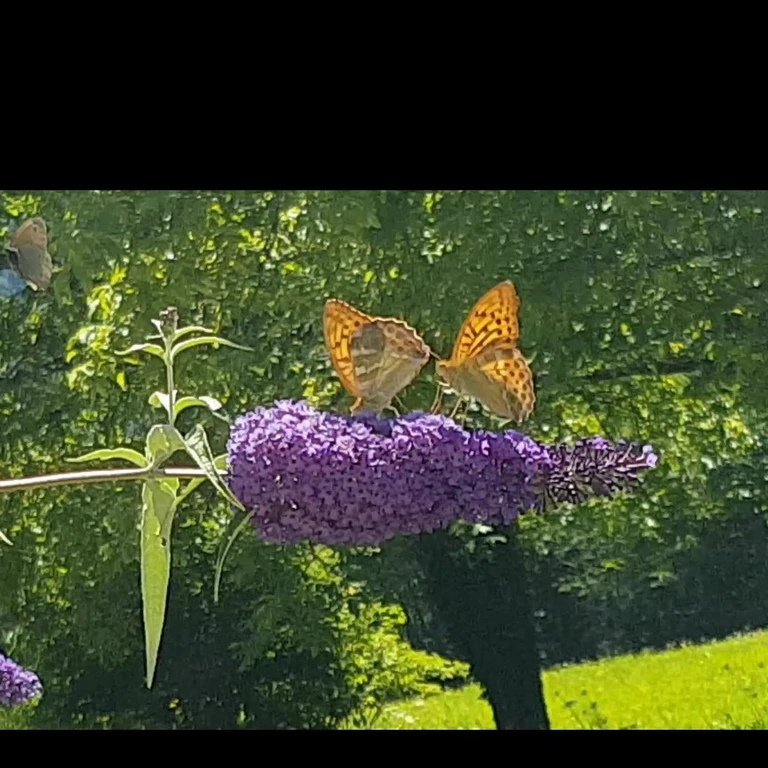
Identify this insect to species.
Argynnis paphia
